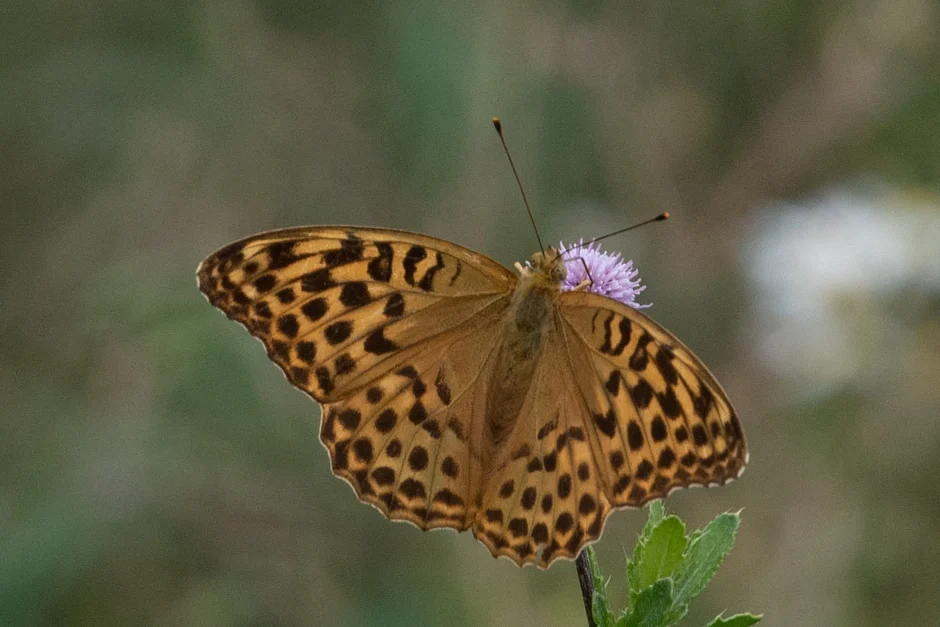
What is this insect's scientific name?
Argynnis paphia
